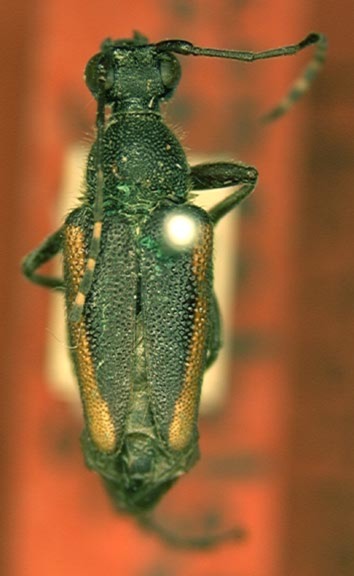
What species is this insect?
Brachyleptura cuneatula (also Brachyleptura vagans)
